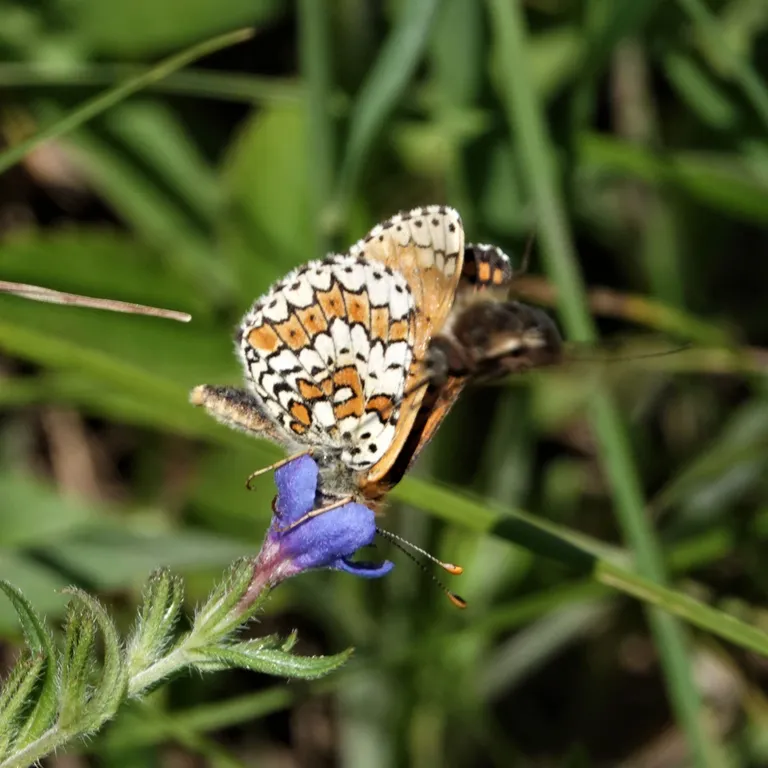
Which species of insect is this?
Melitaea cinxia
